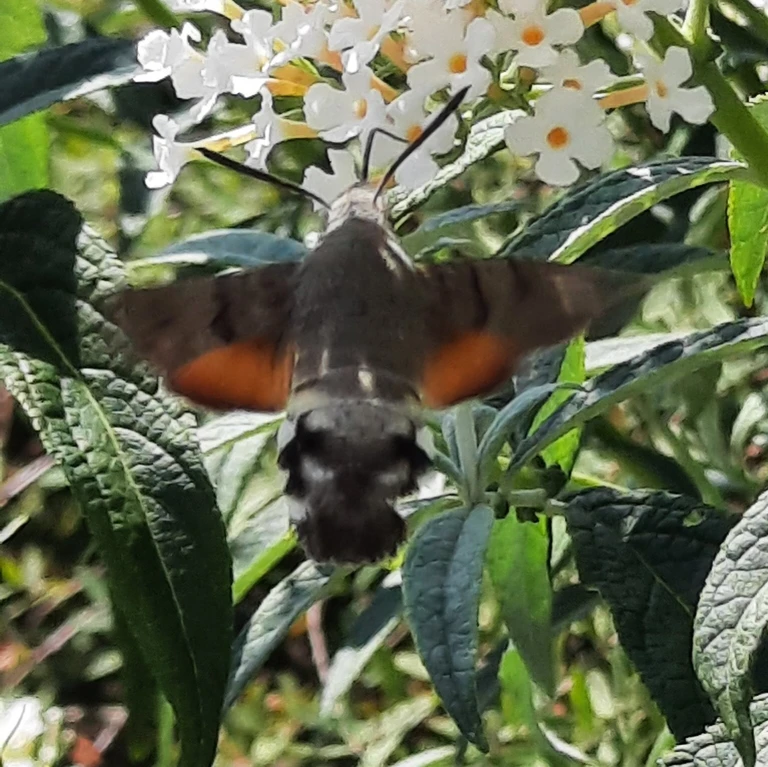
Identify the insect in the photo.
Macroglossum stellatarum
